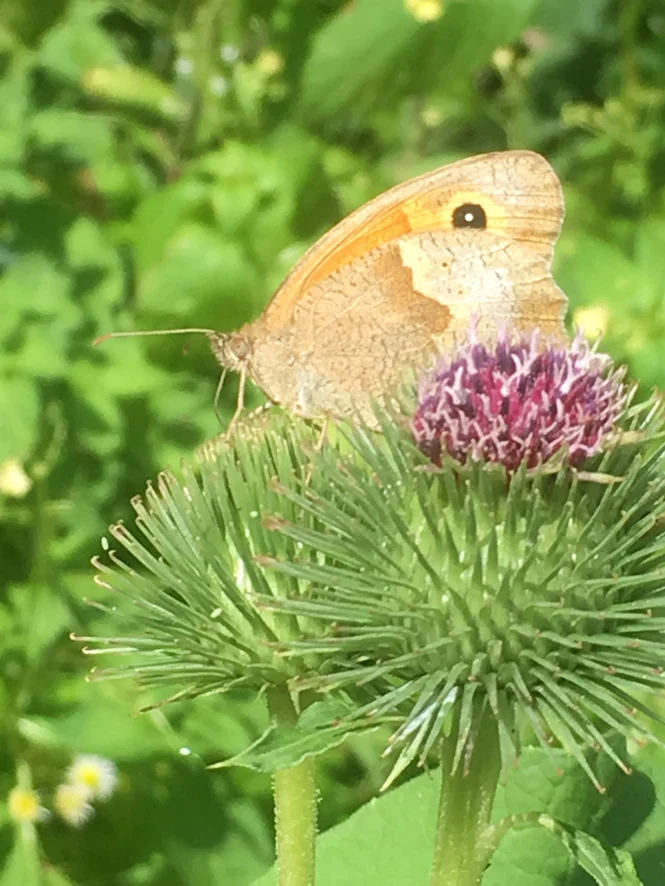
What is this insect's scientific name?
Maniola jurtina
